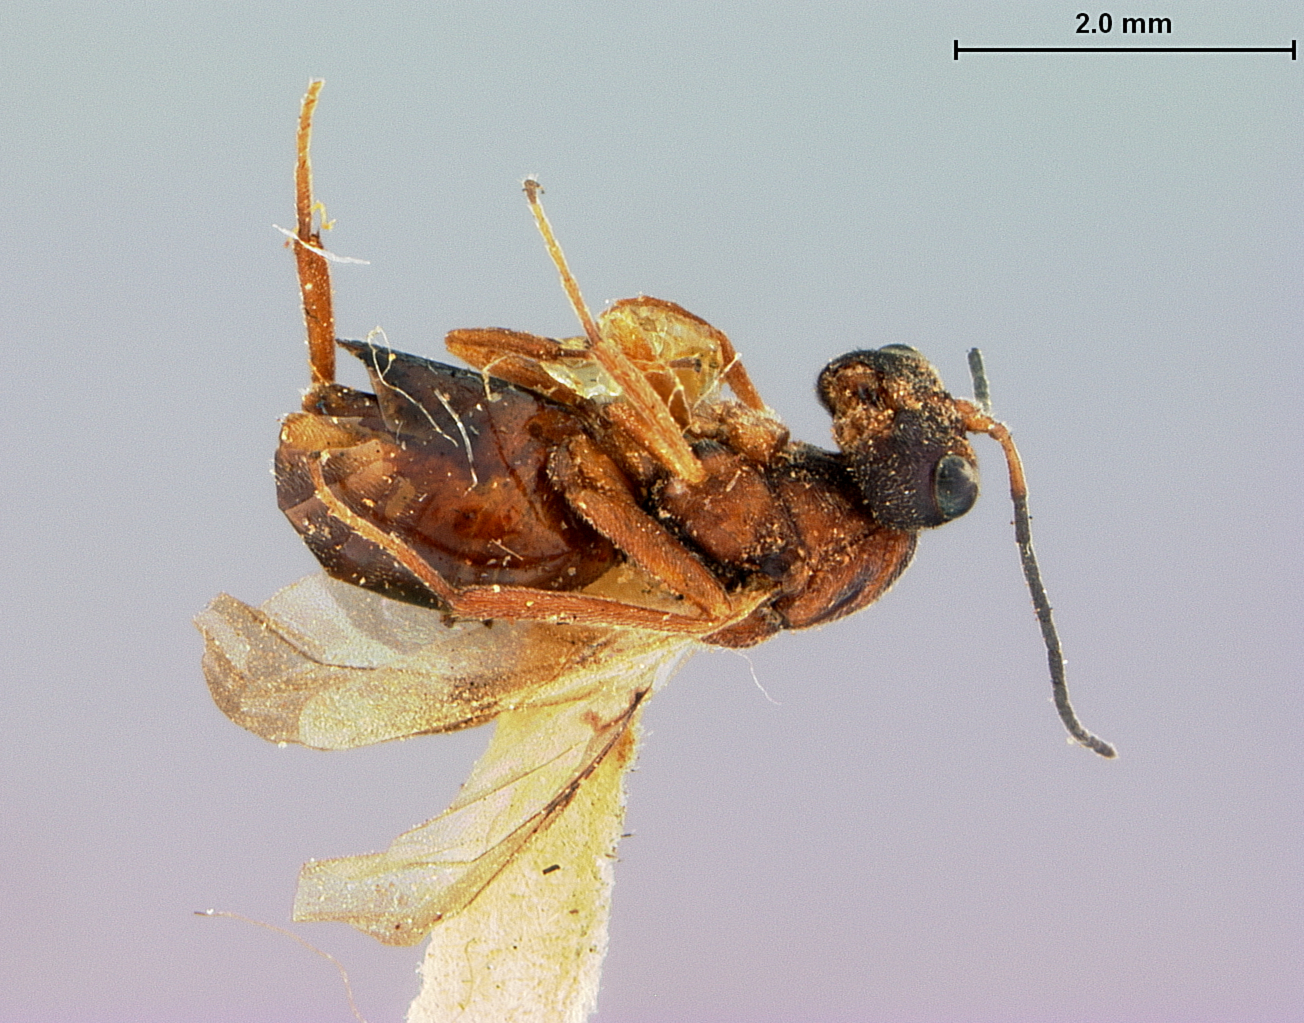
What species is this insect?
Rhodites californicus
